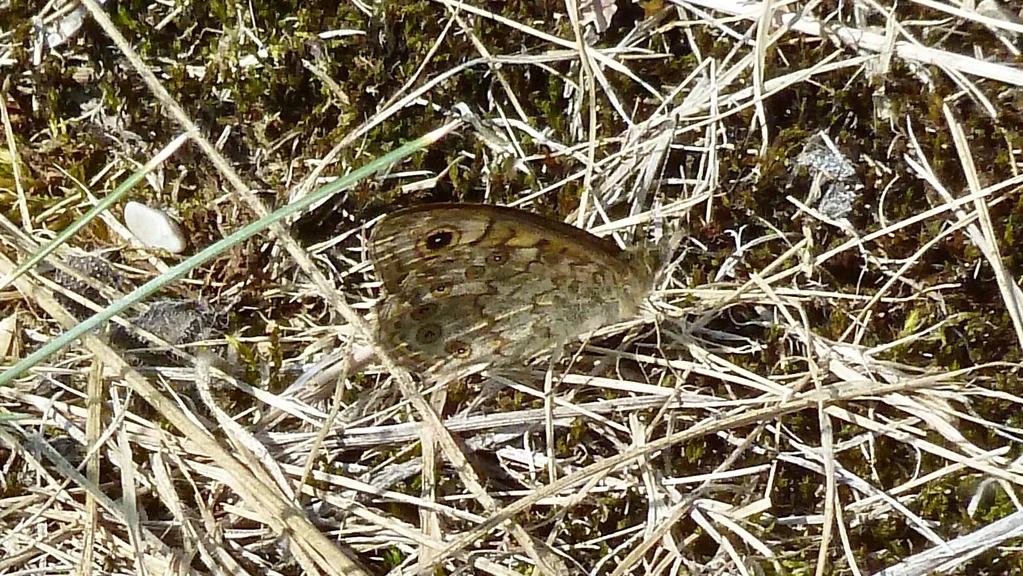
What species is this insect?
Lasiommata megera (also Pararge megera)
